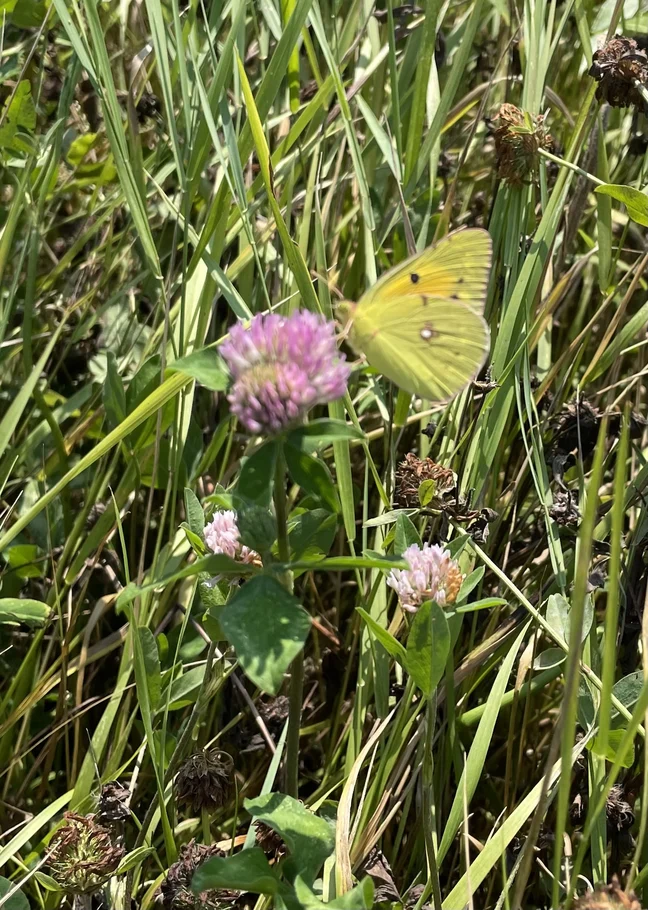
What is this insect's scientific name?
Colias croceus
